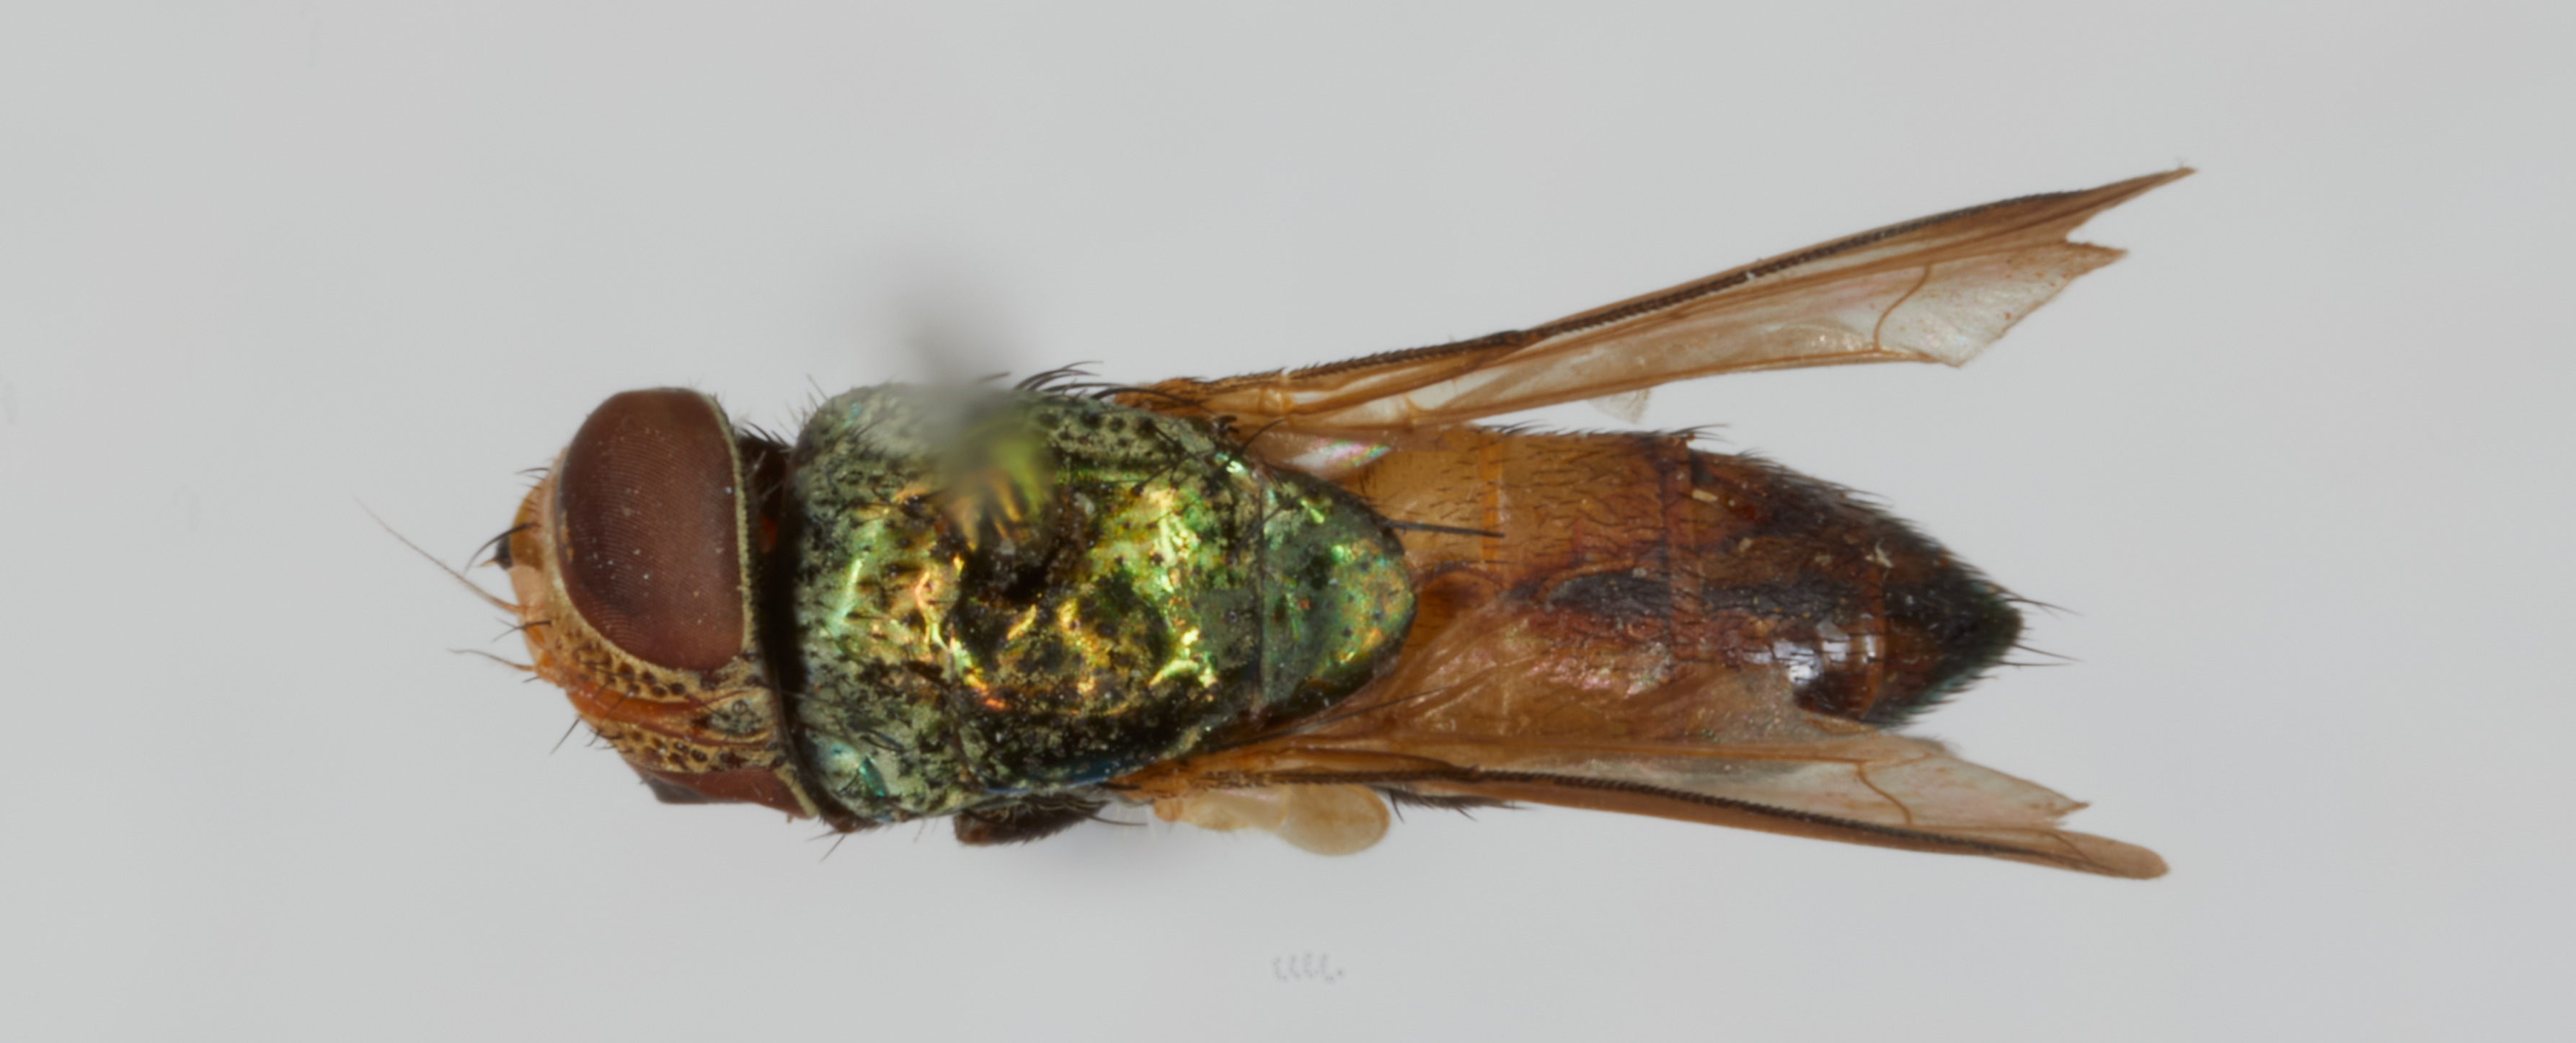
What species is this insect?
Metallea clausa (also Chlorrhynchomyia clausa)
